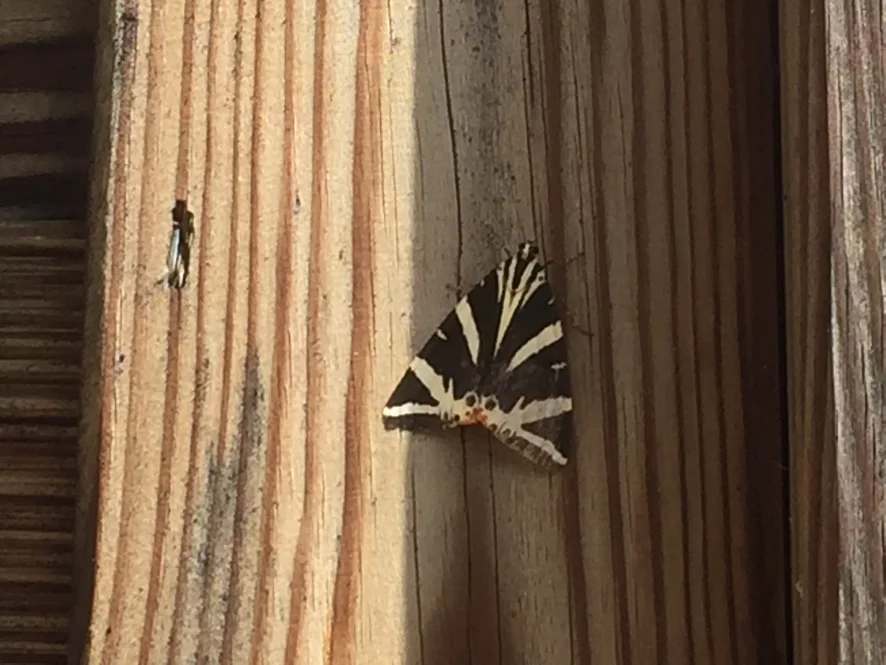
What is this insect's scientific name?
Euplagia quadripunctaria
